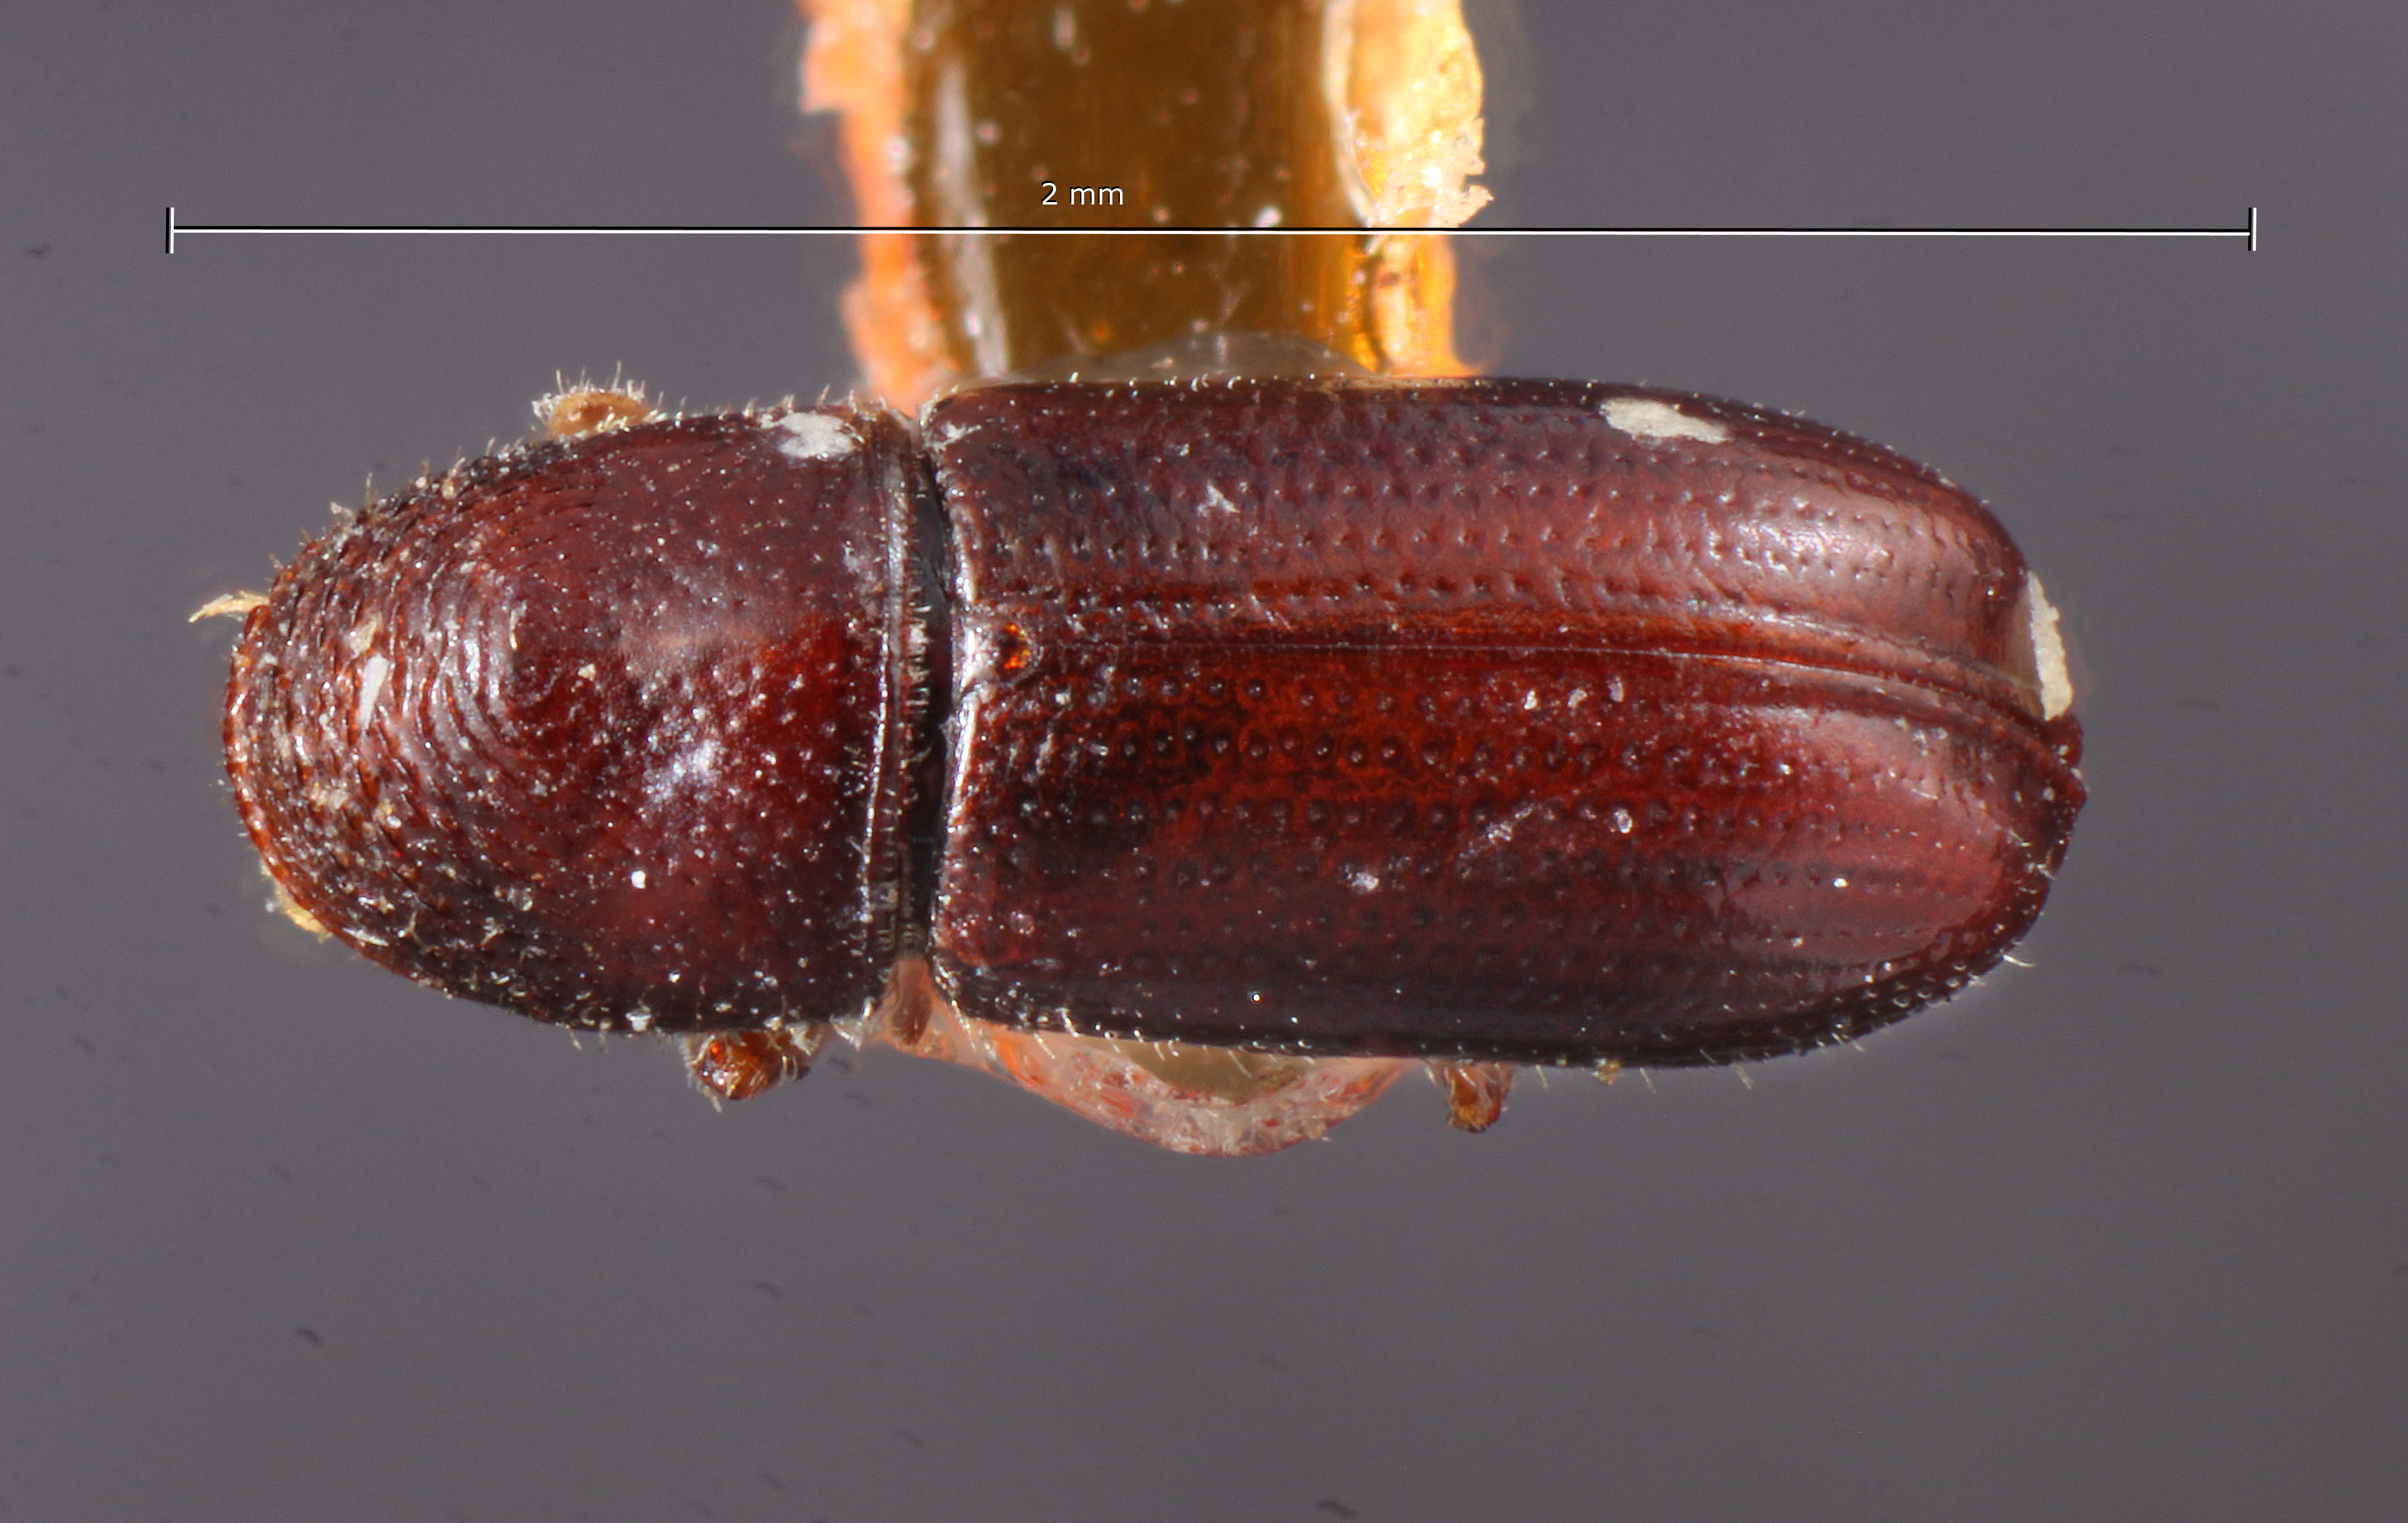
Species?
Pityophthorus hubbardi
